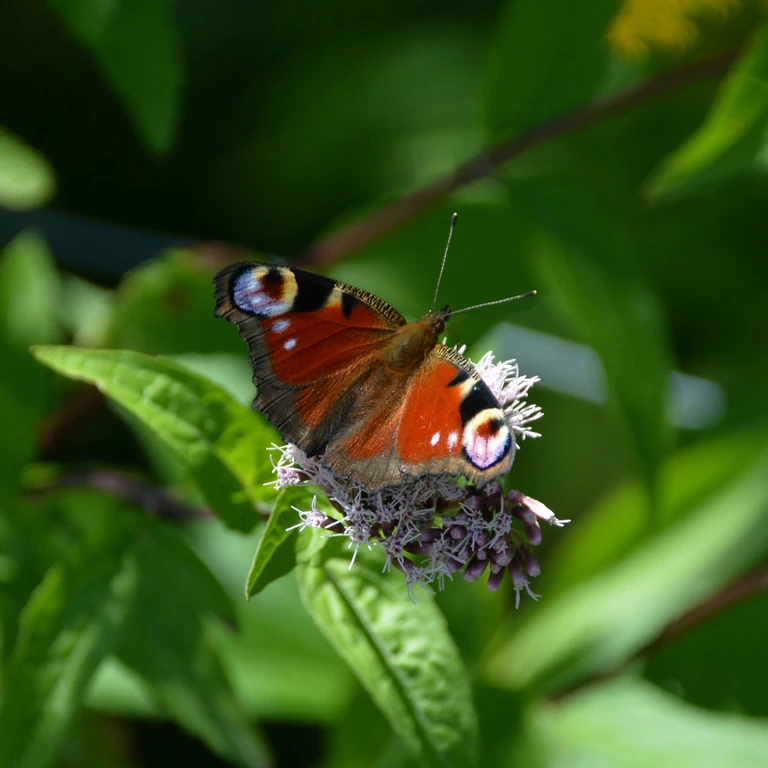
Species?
Aglais io
